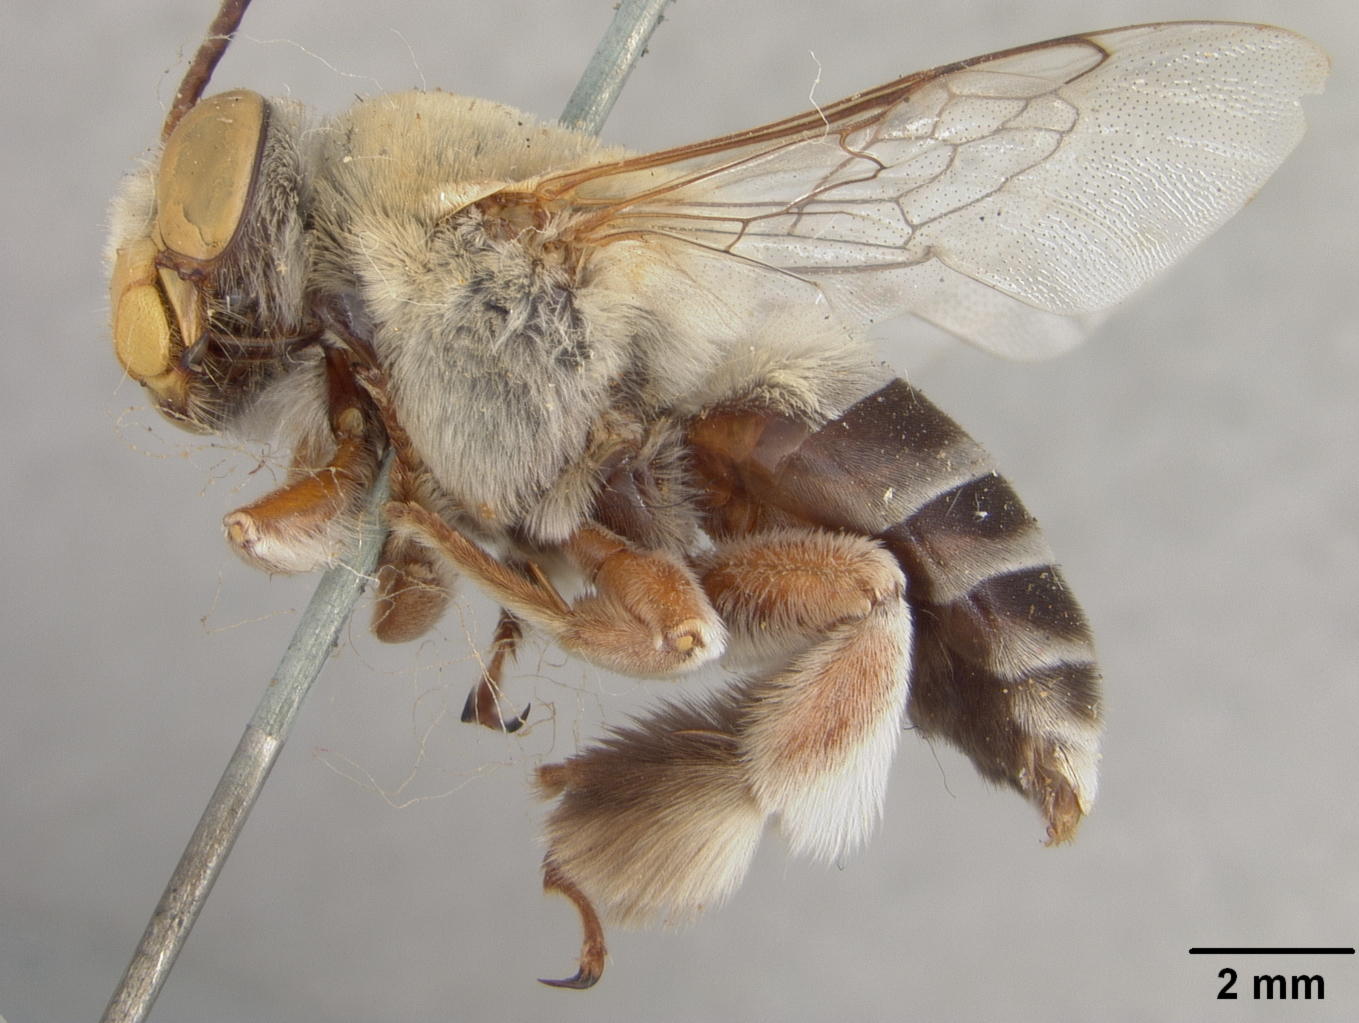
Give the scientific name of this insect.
Centris rhodopus
